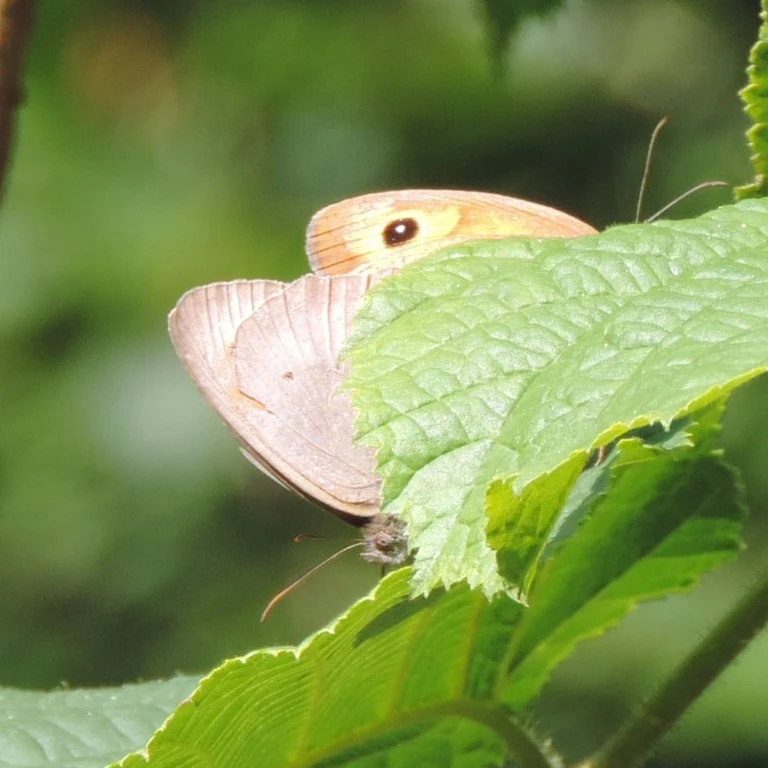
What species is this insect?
Maniola jurtina
